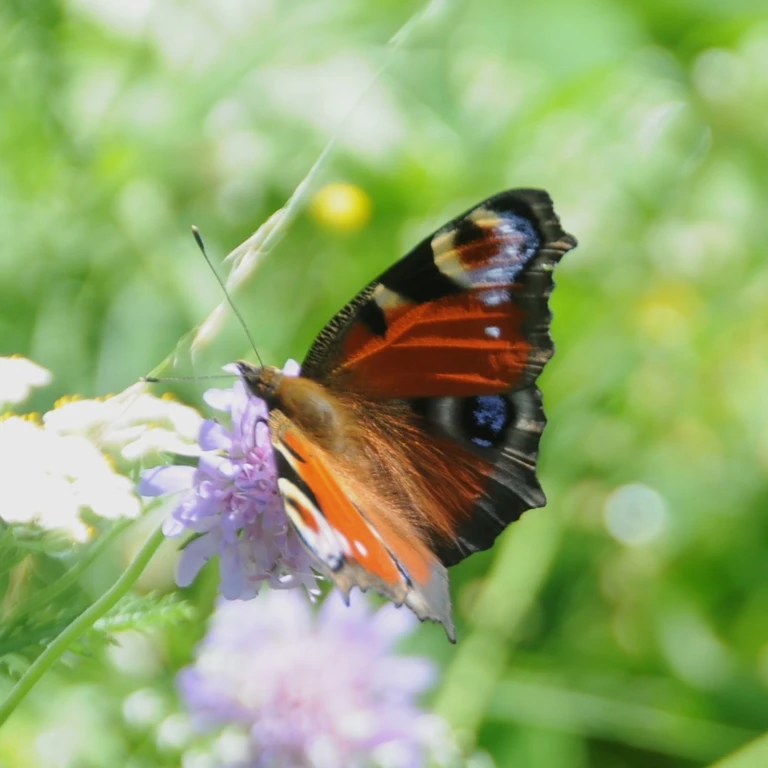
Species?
Aglais io
